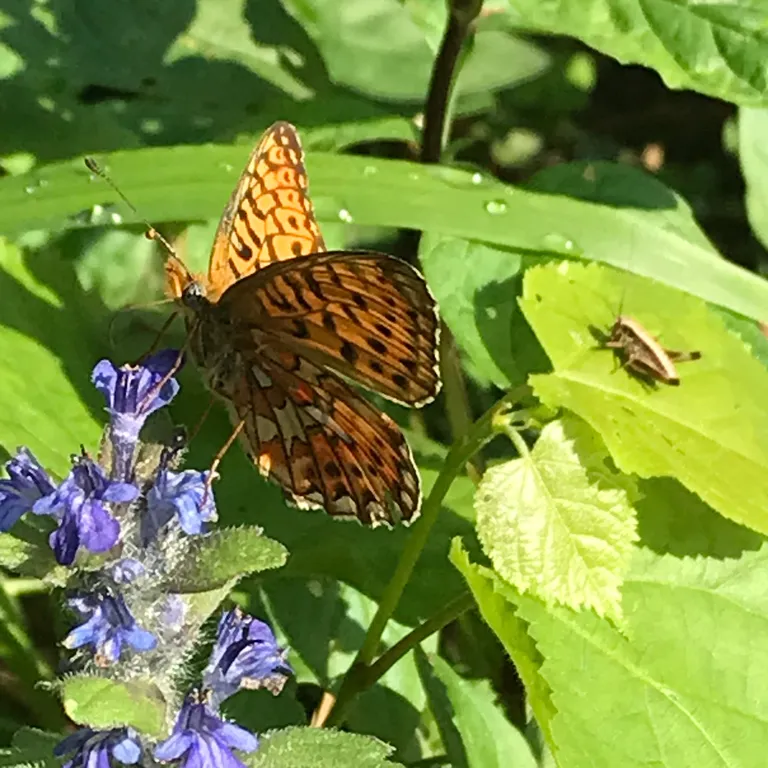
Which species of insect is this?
Boloria euphrosyne (also Clossiana euphrosyne)
